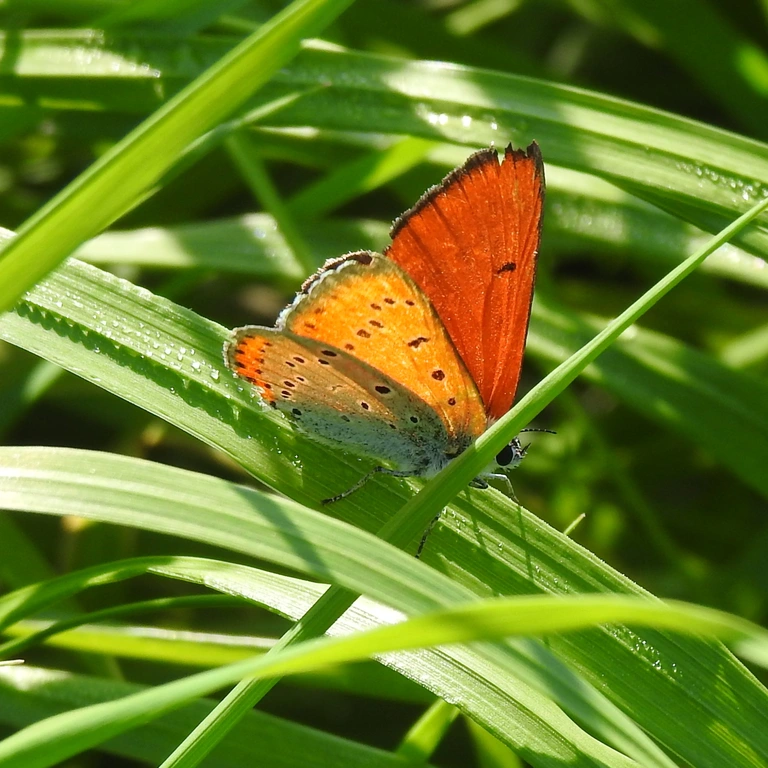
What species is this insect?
Lycaena dispar
